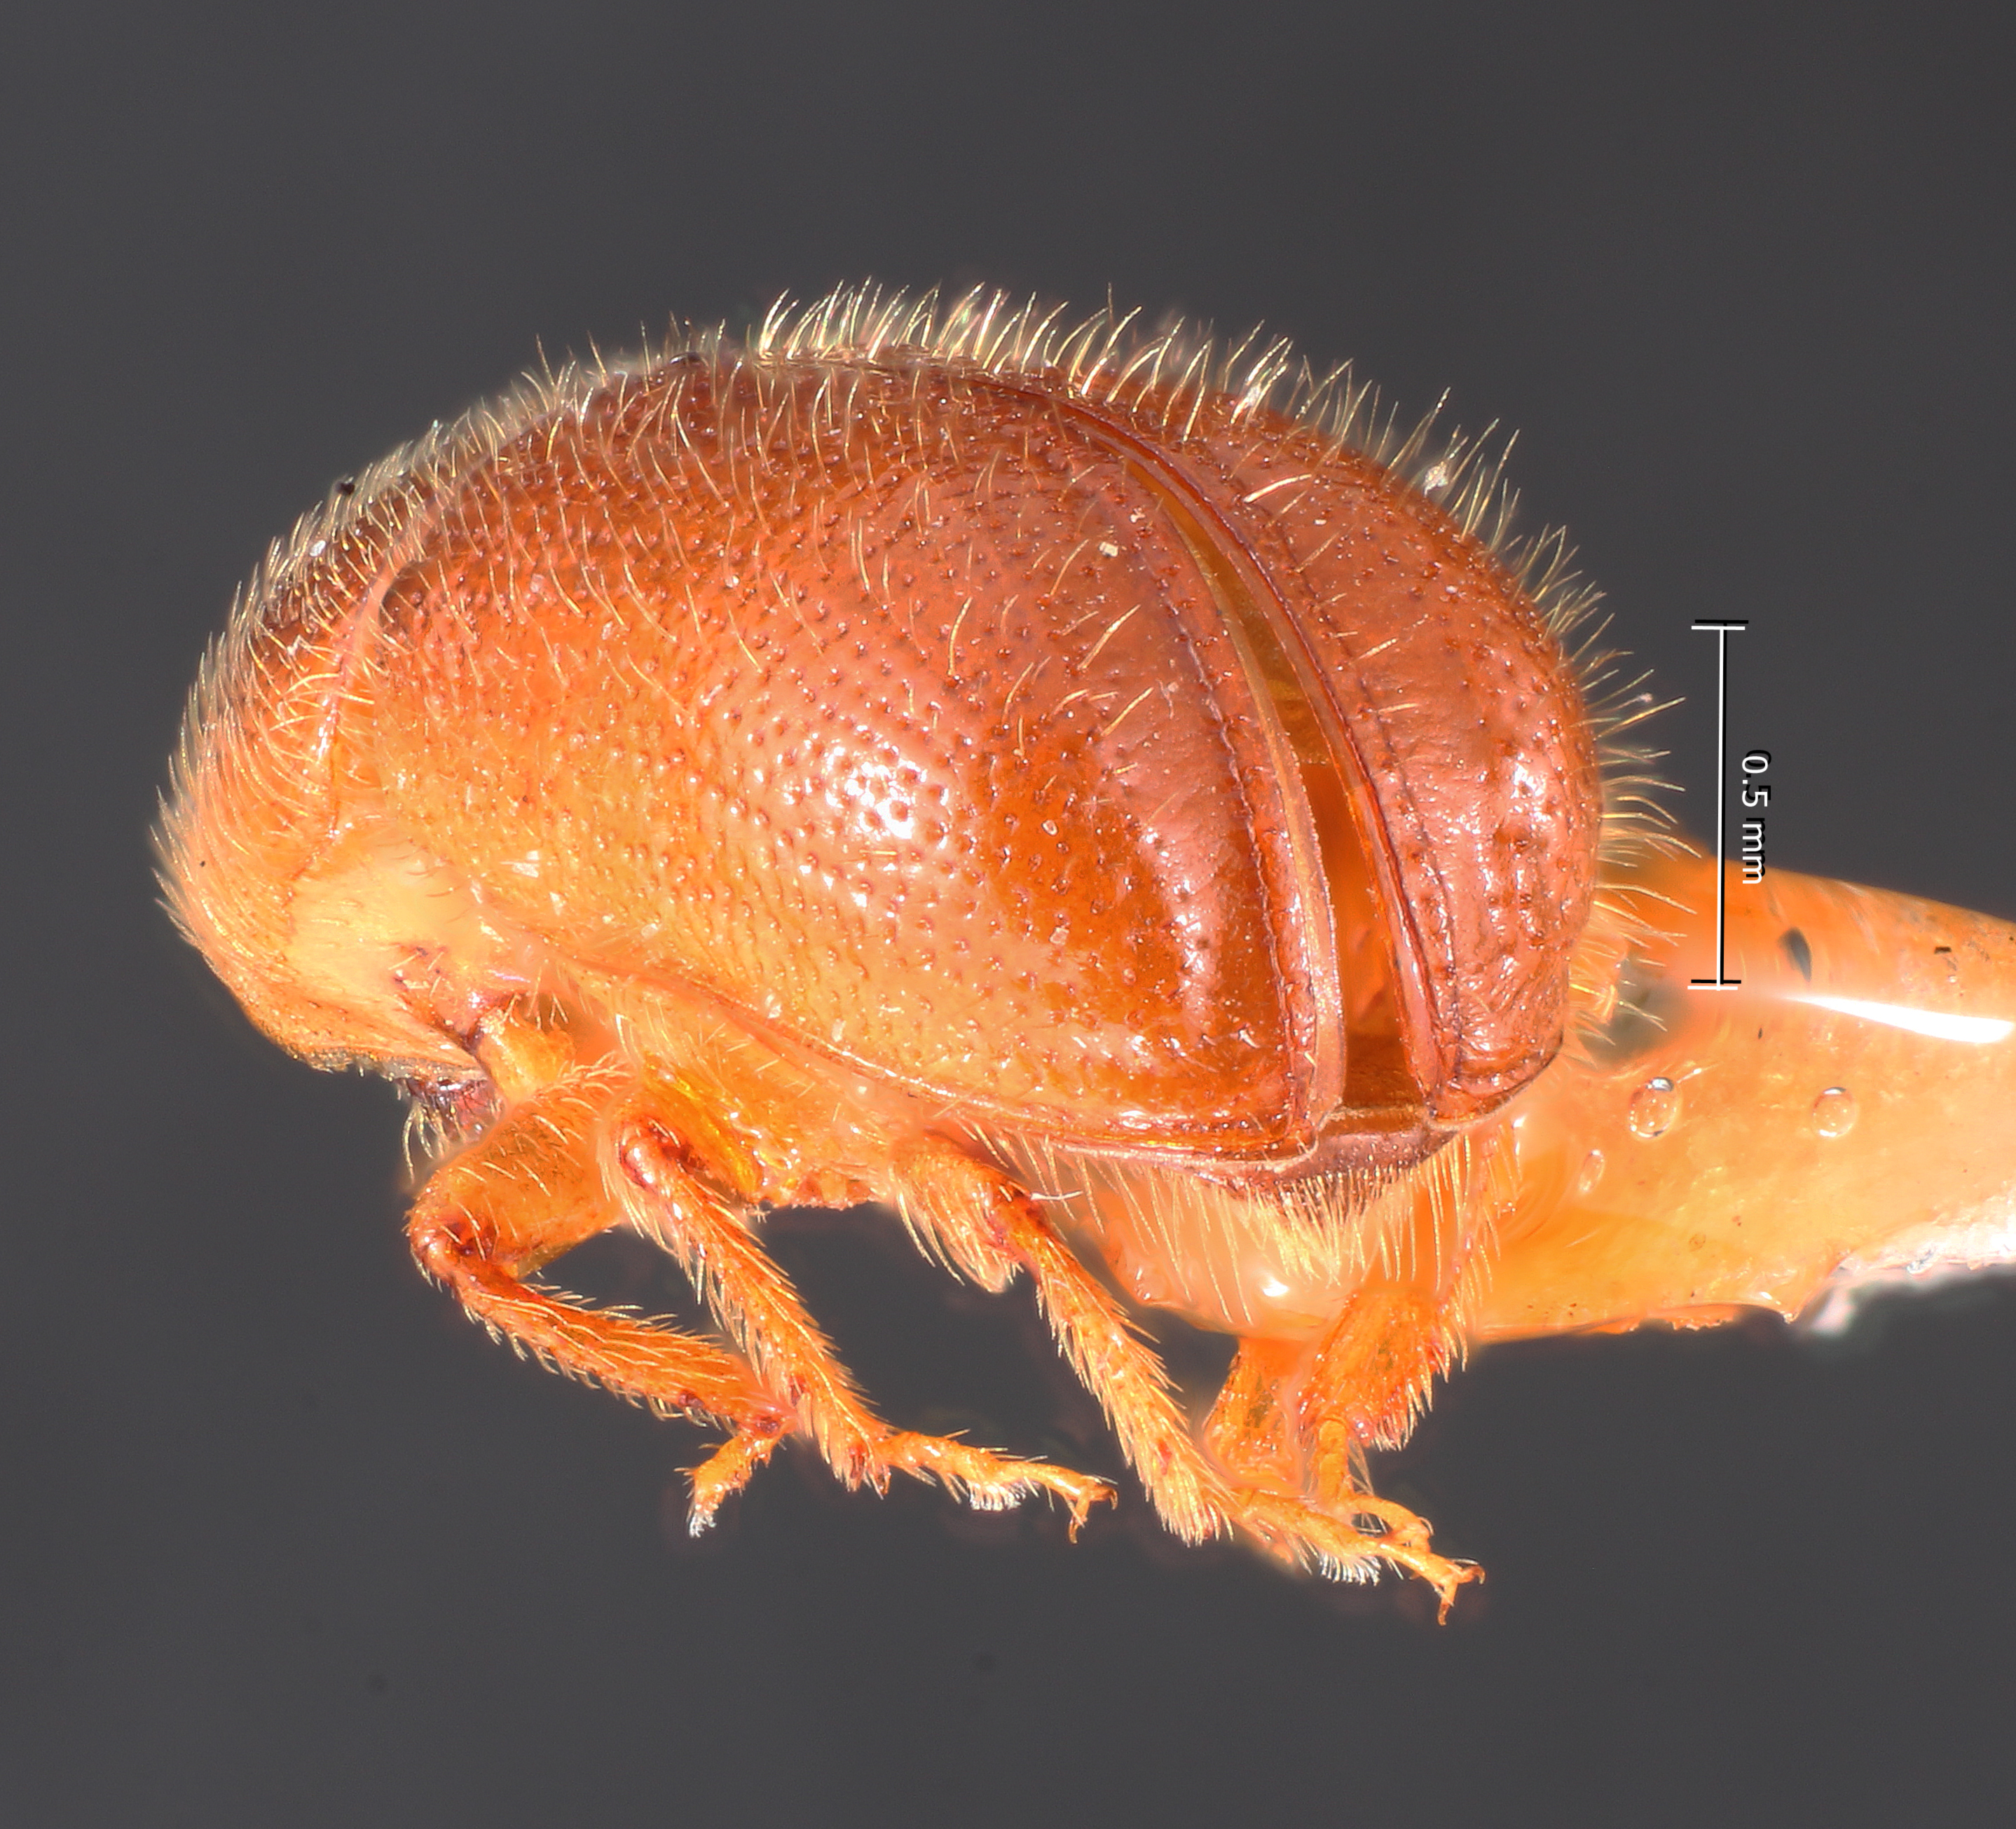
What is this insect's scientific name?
Conophthorus virginianae
